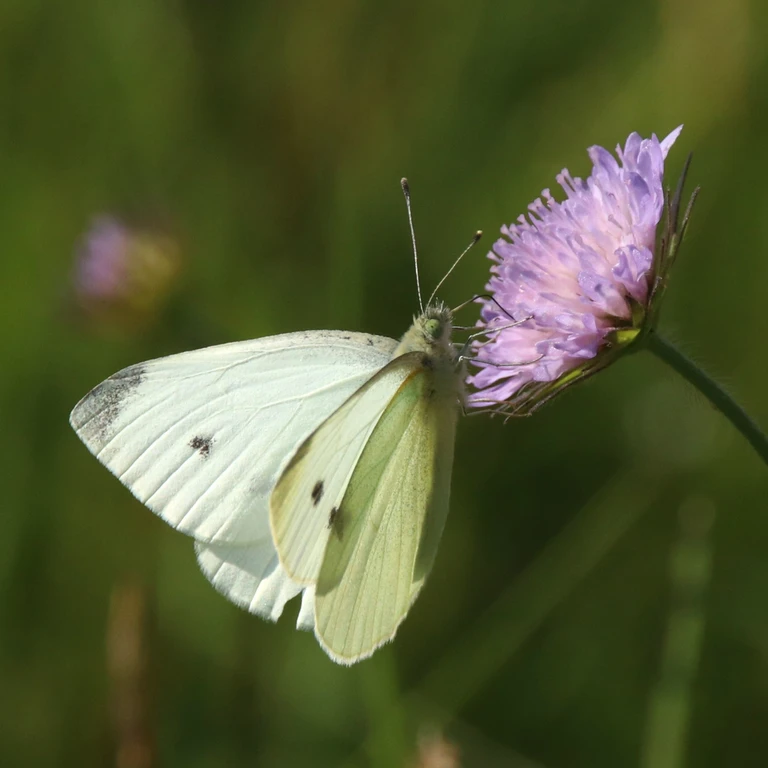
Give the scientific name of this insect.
Pieris rapae
